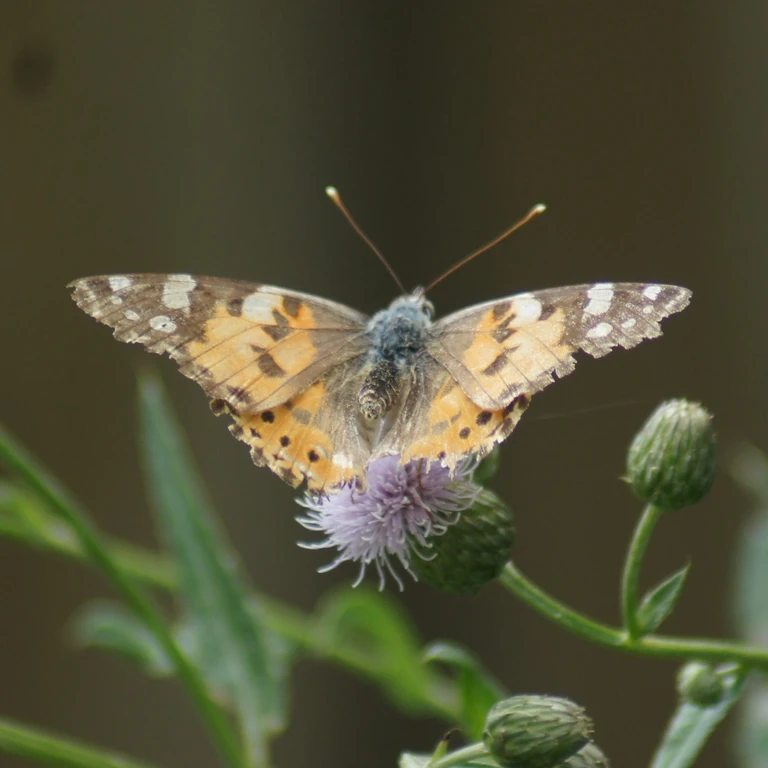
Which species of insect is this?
Vanessa cardui
